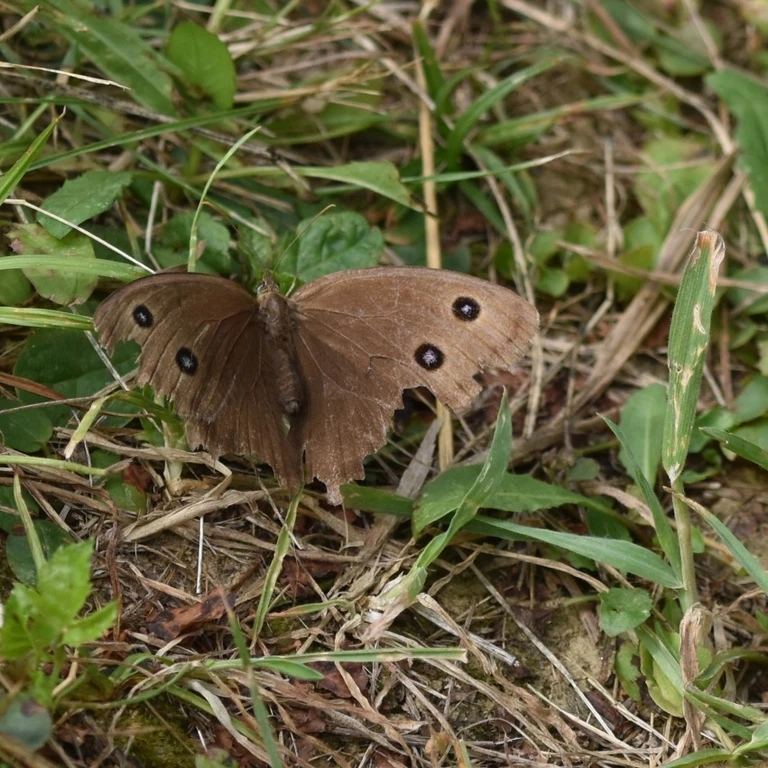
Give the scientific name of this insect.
Minois dryas
